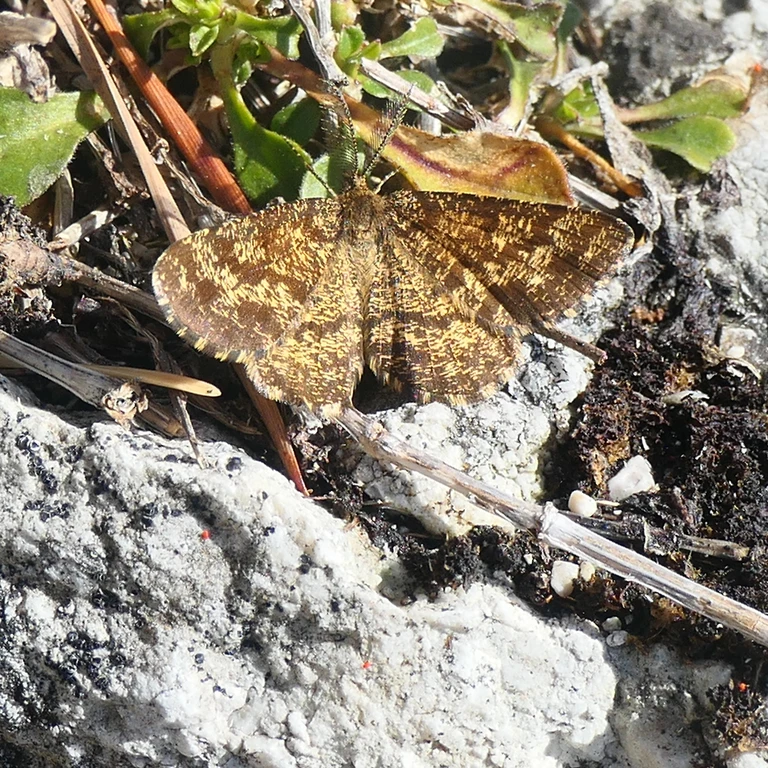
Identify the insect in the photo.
Ematurga atomaria
